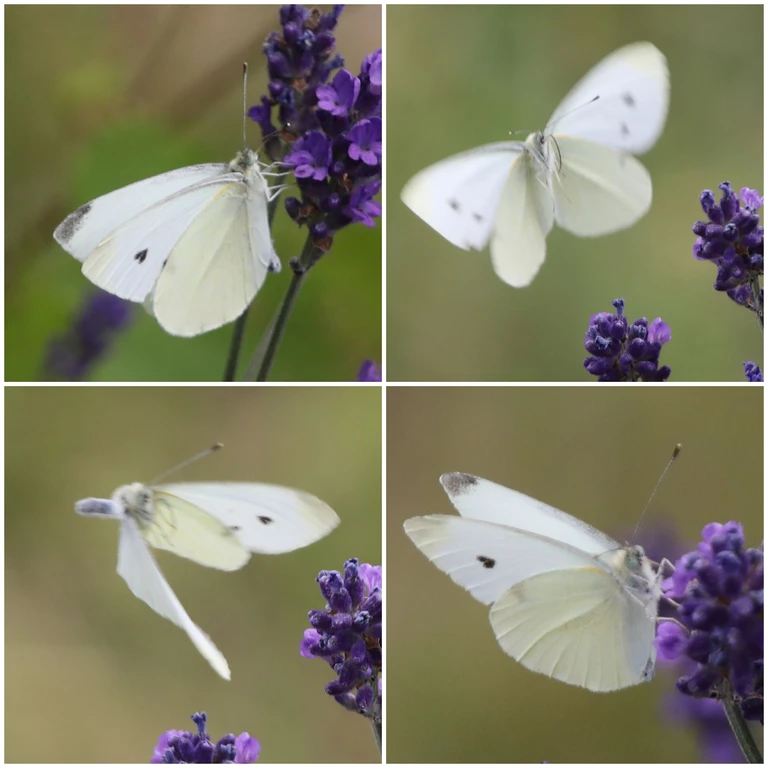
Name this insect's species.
Pieris rapae
